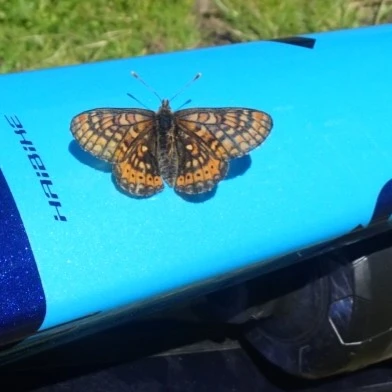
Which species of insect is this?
Euphydryas aurinia
